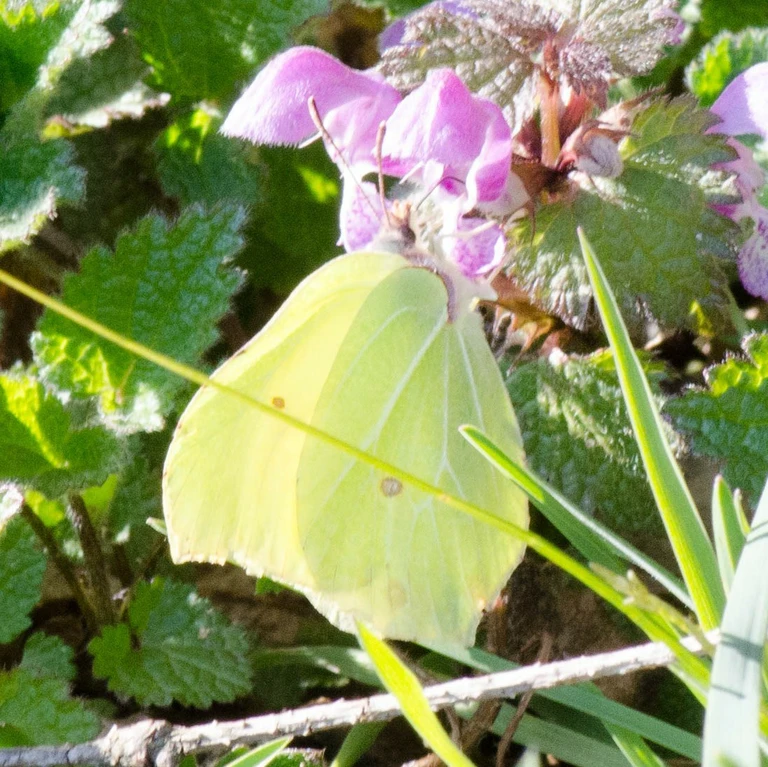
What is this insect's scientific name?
Gonepteryx rhamni
